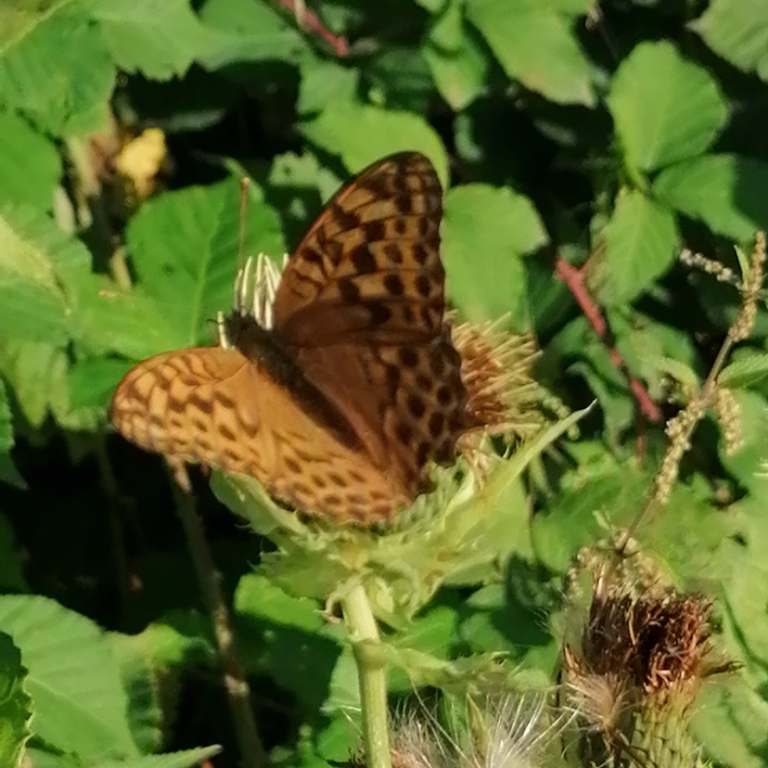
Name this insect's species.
Argynnis paphia
